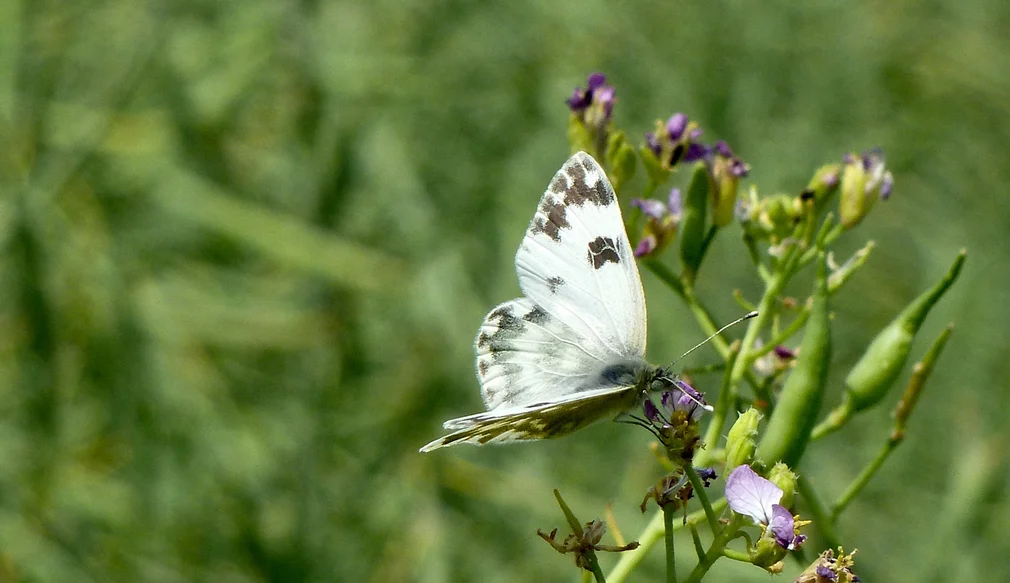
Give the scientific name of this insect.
Pontia edusa
